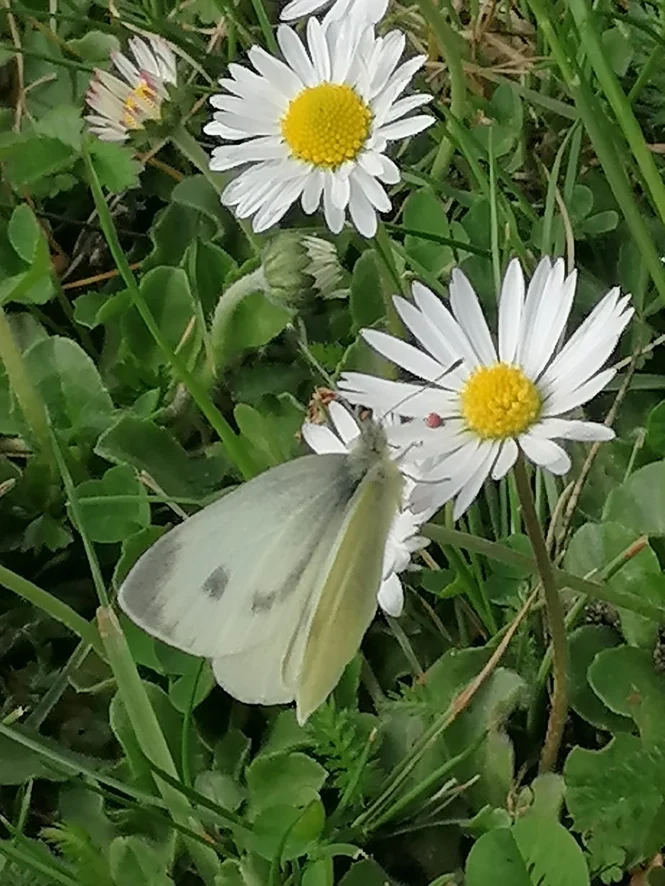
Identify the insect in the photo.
Pieris brassicae
